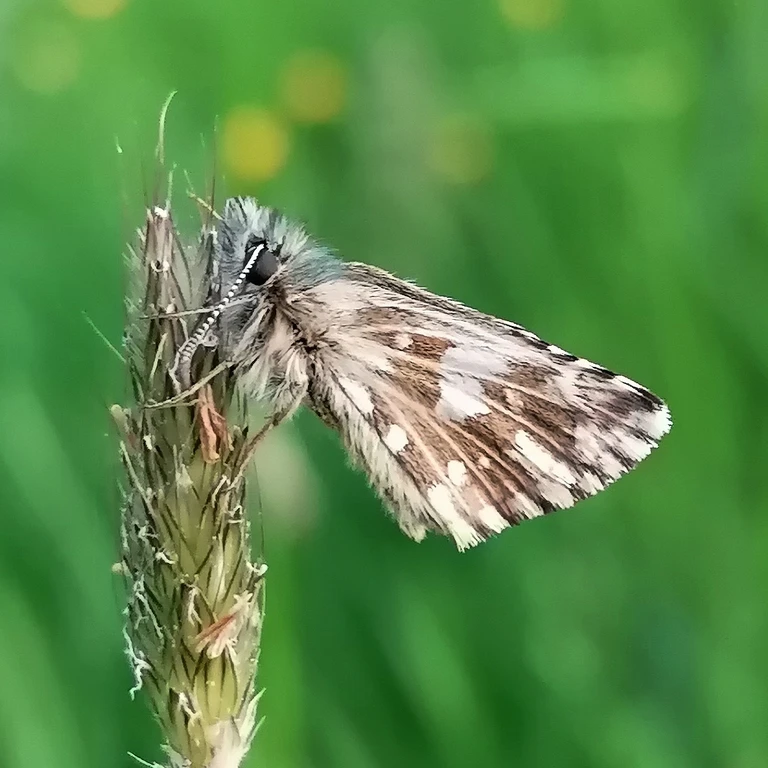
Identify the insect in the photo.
Pyrgus malvae
